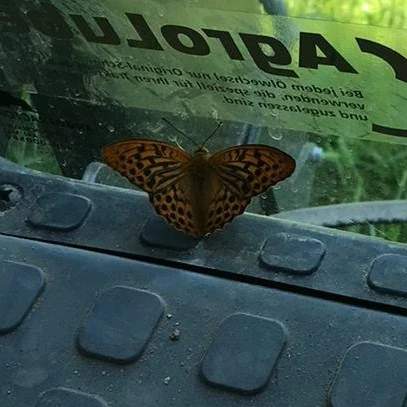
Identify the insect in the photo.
Argynnis paphia
